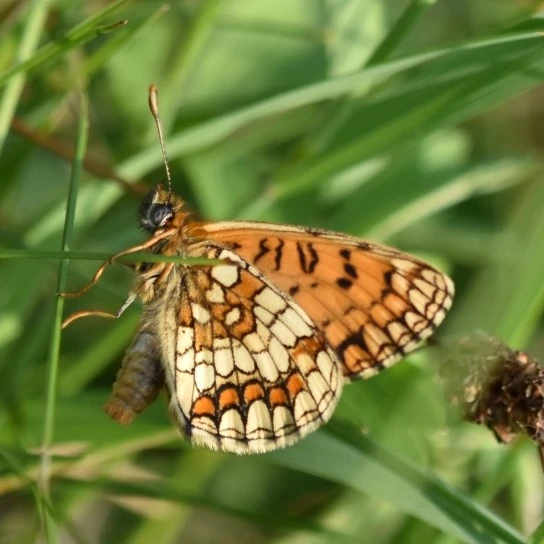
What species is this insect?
Melitaea athalia
